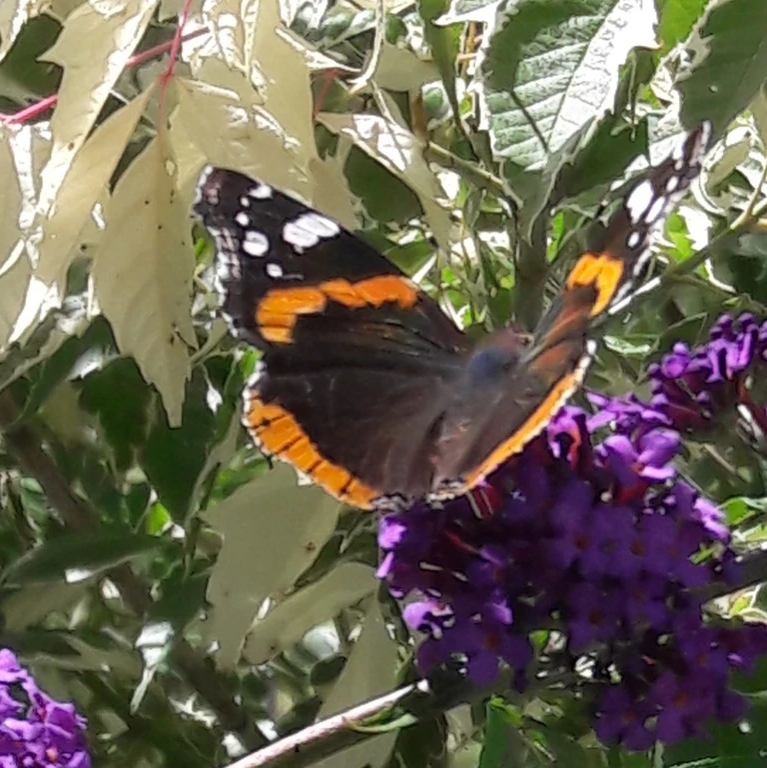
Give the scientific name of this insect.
Vanessa atalanta
